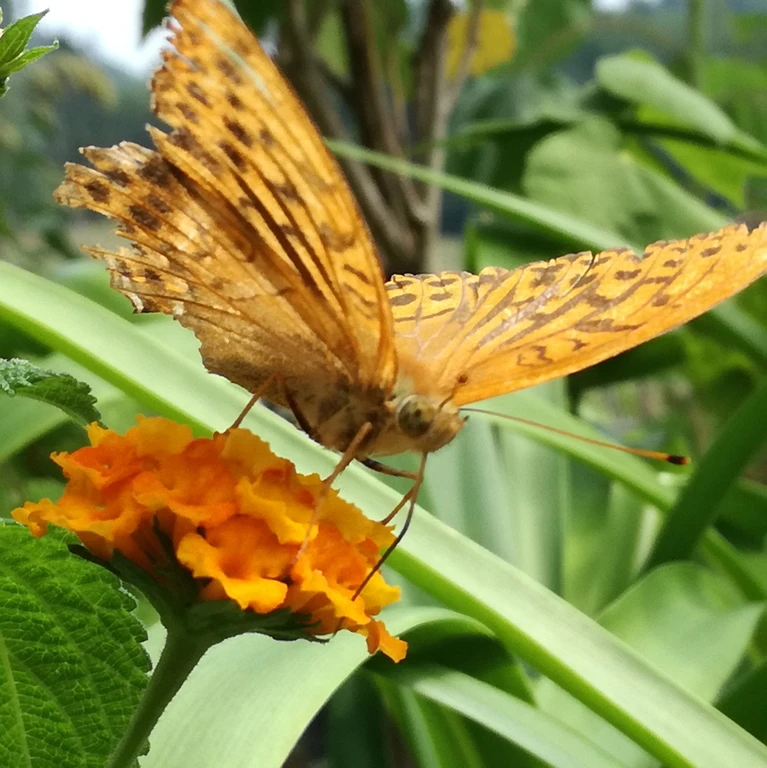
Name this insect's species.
Argynnis paphia
